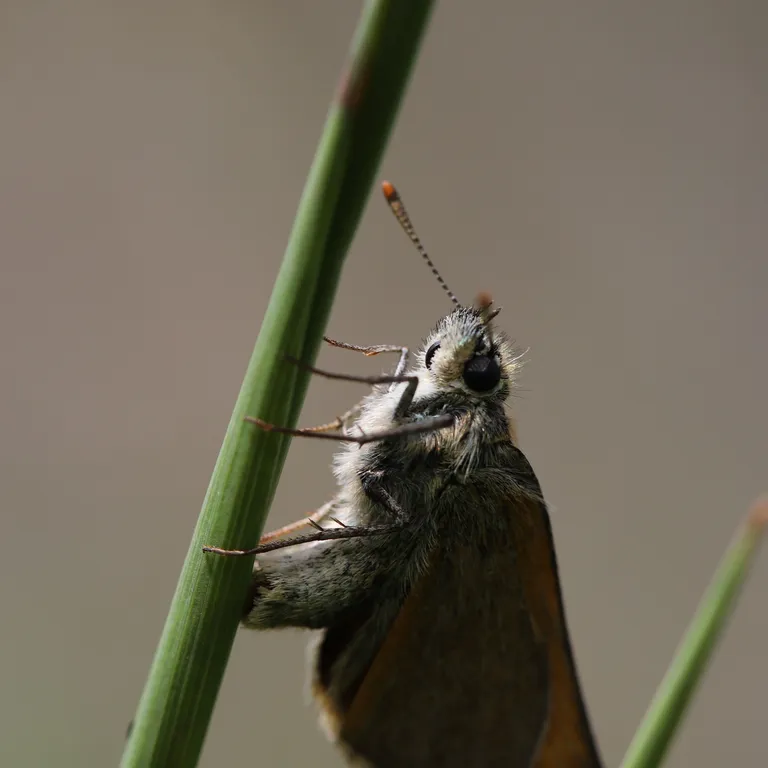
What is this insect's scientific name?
Thymelicus sylvestris
